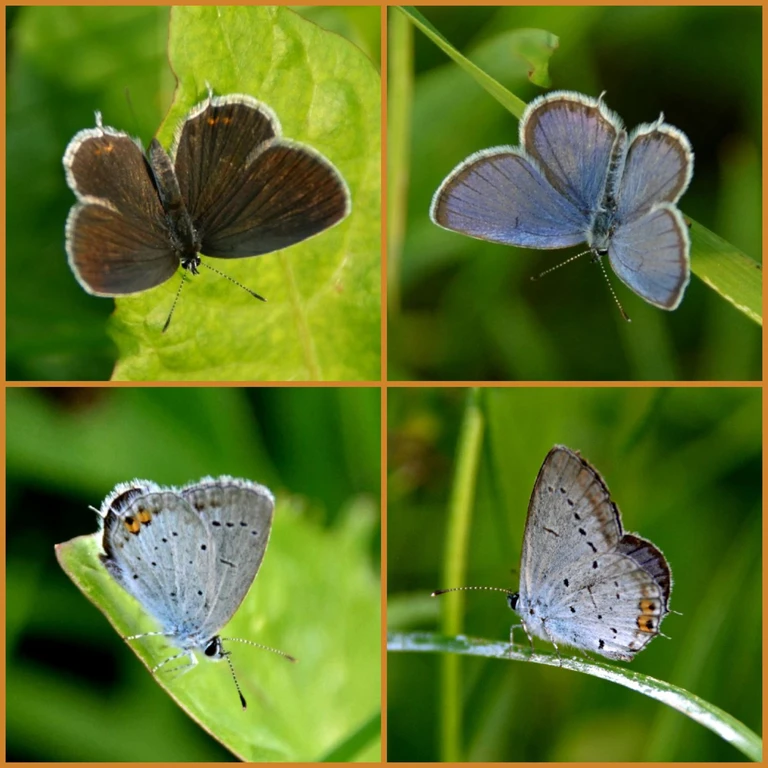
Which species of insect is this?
Cupido argiades (also Elkalyce argiades)
